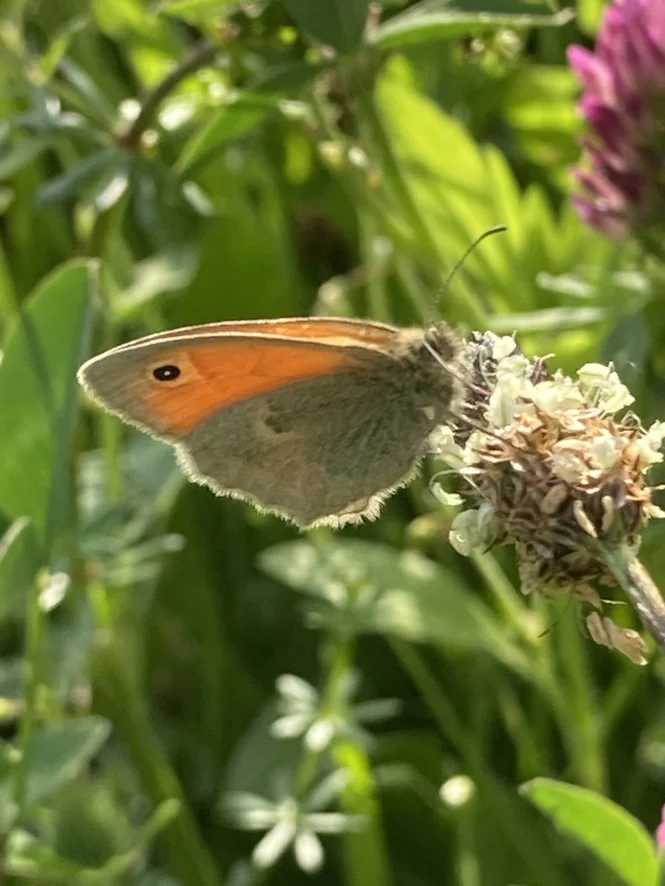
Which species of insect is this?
Coenonympha pamphilus
